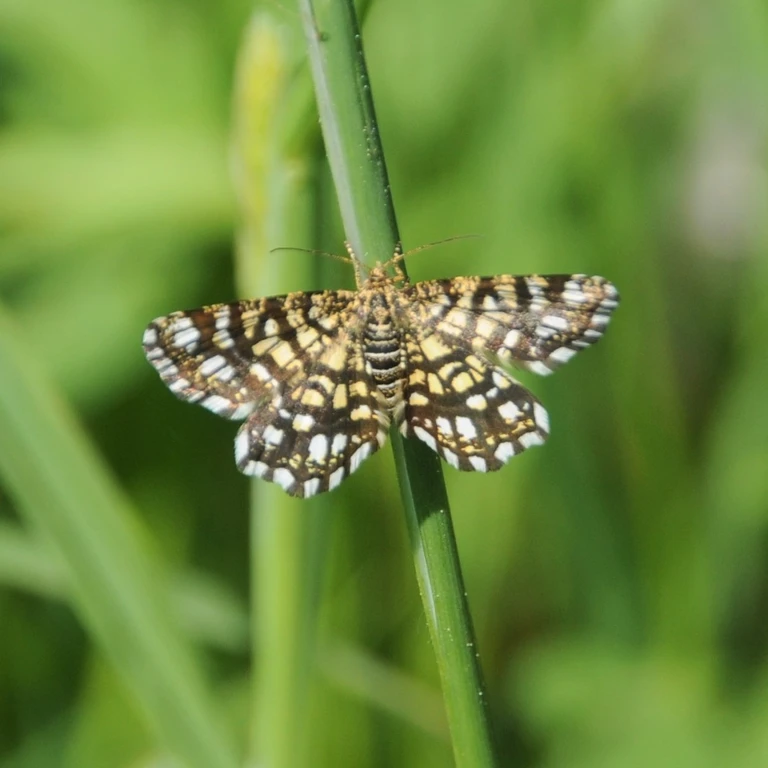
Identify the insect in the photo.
Chiasmia clathrata
